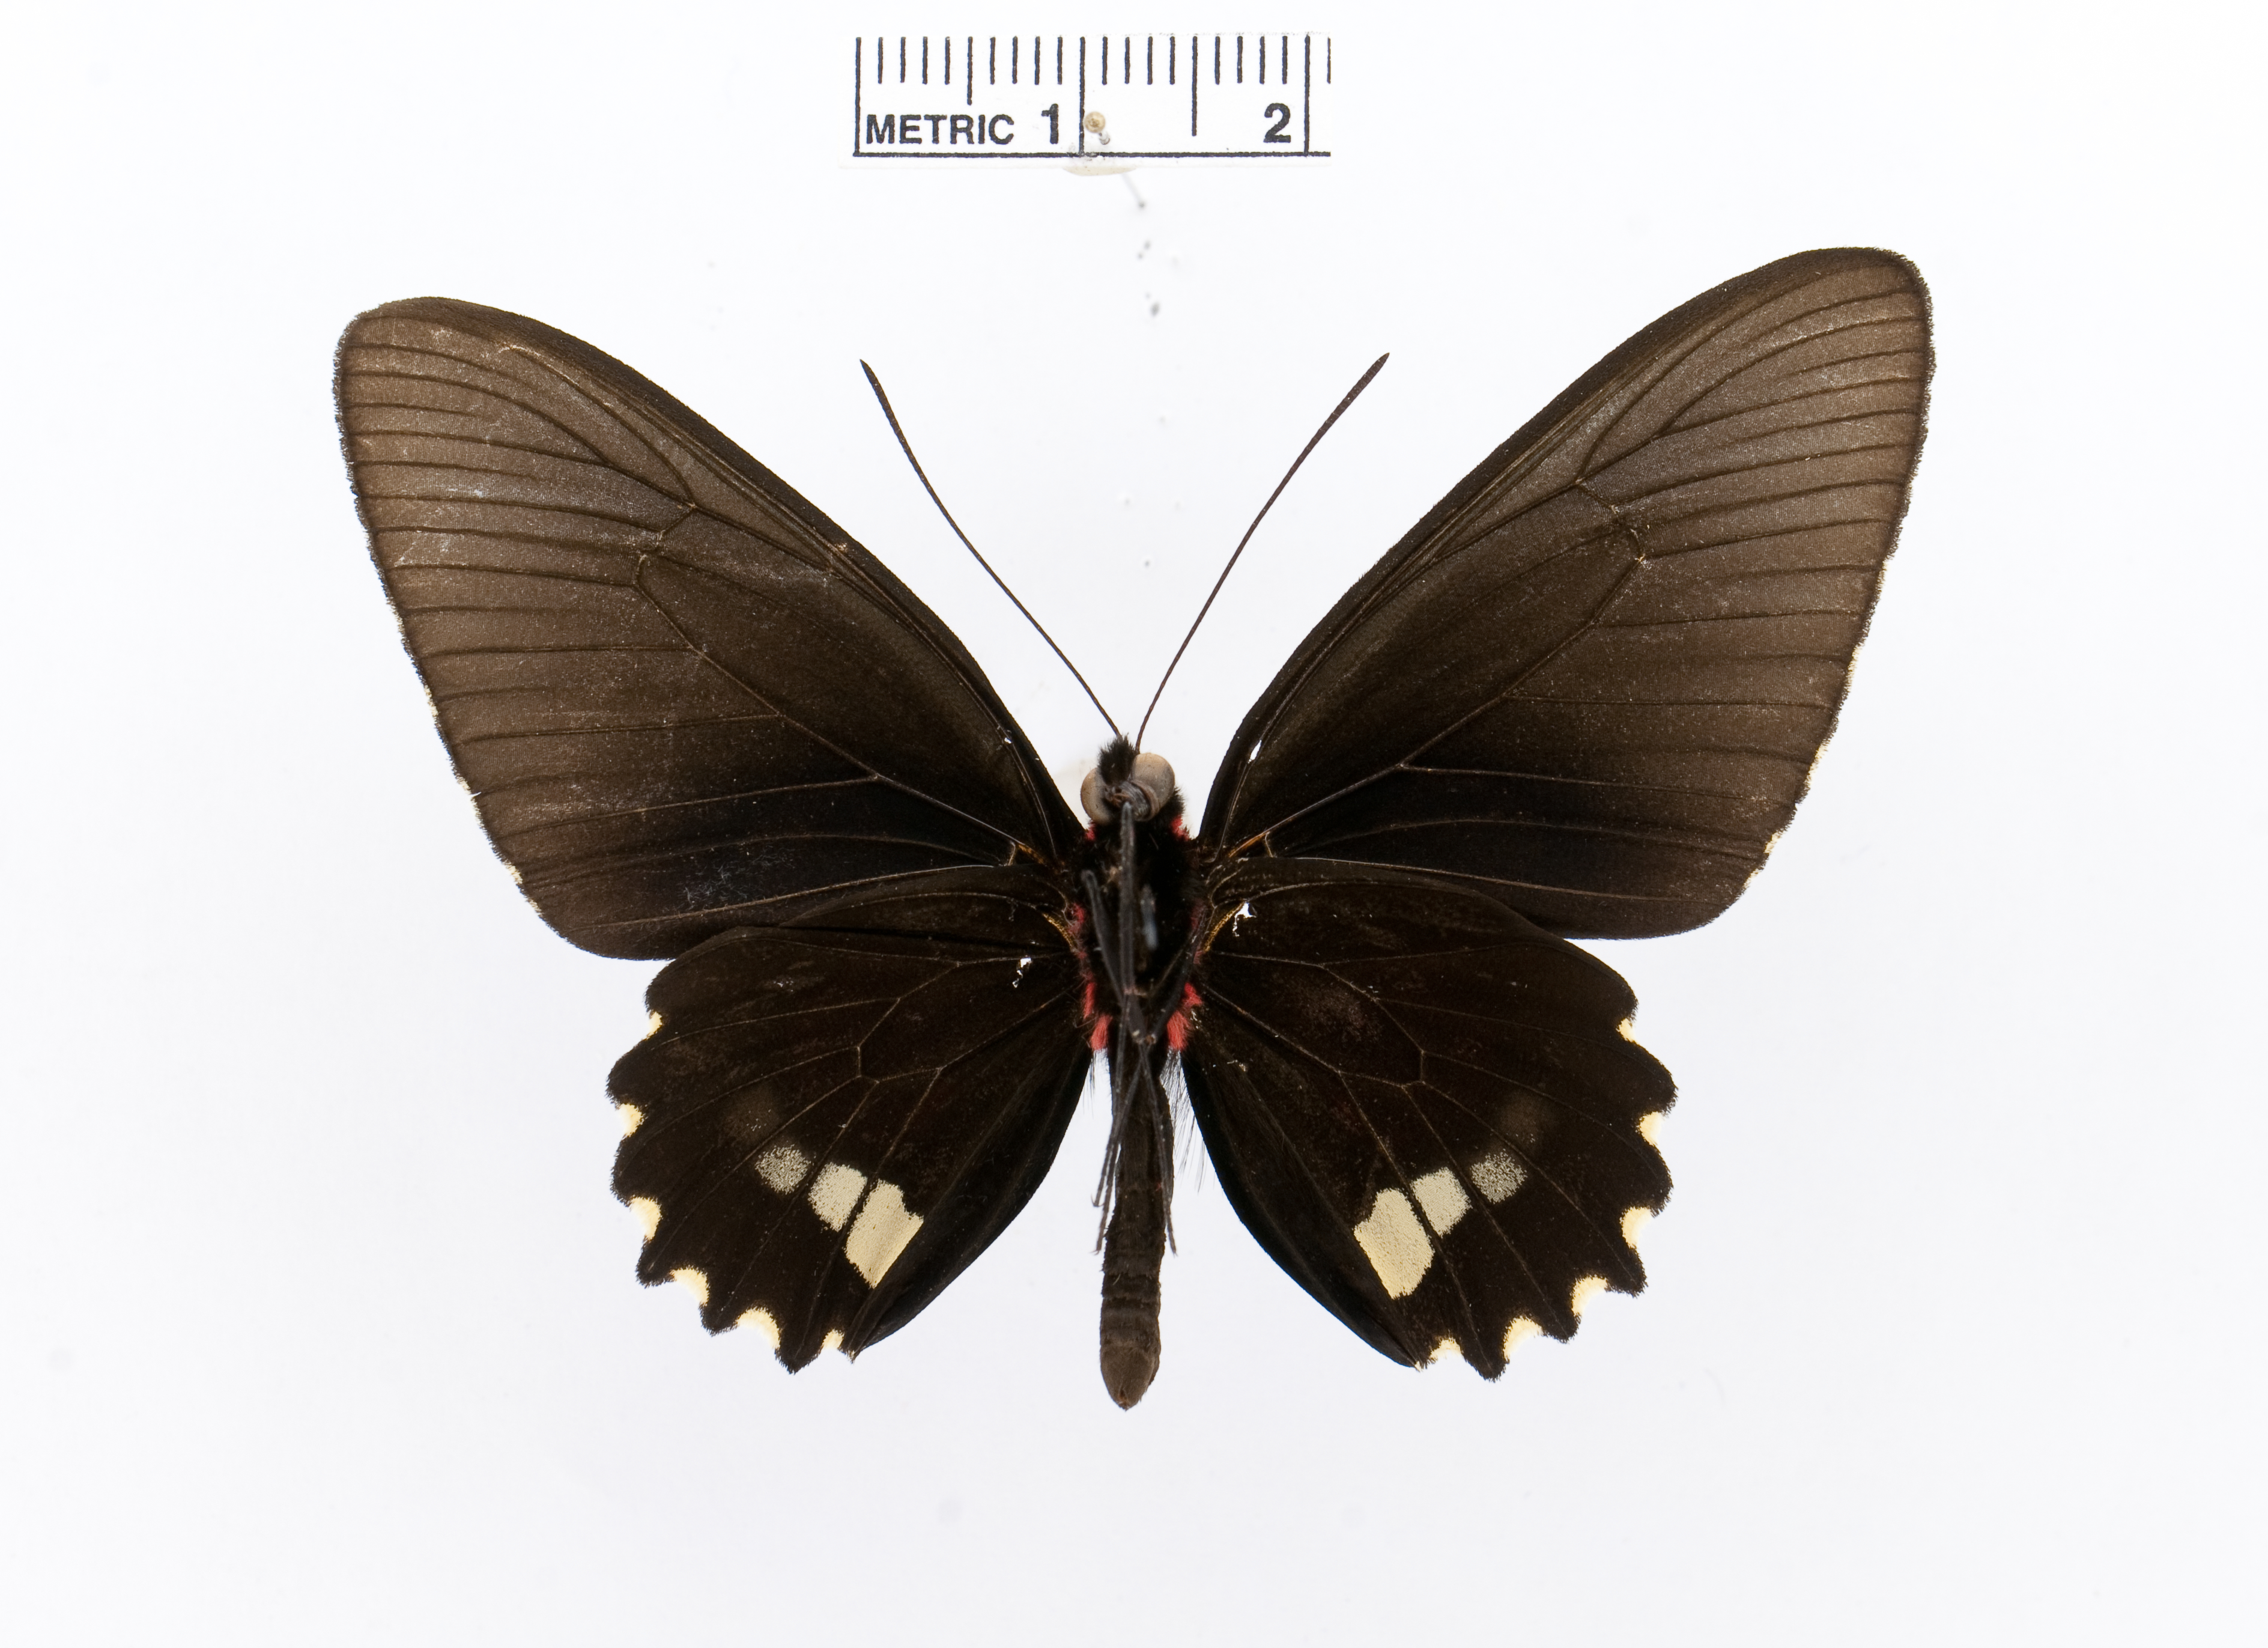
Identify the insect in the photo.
Parides aeneas
